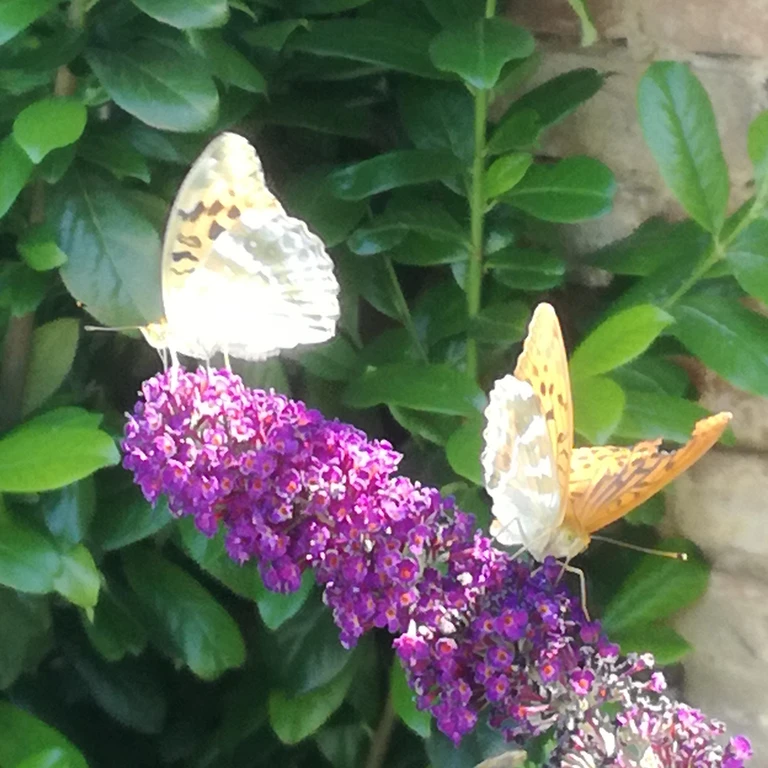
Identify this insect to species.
Argynnis paphia
